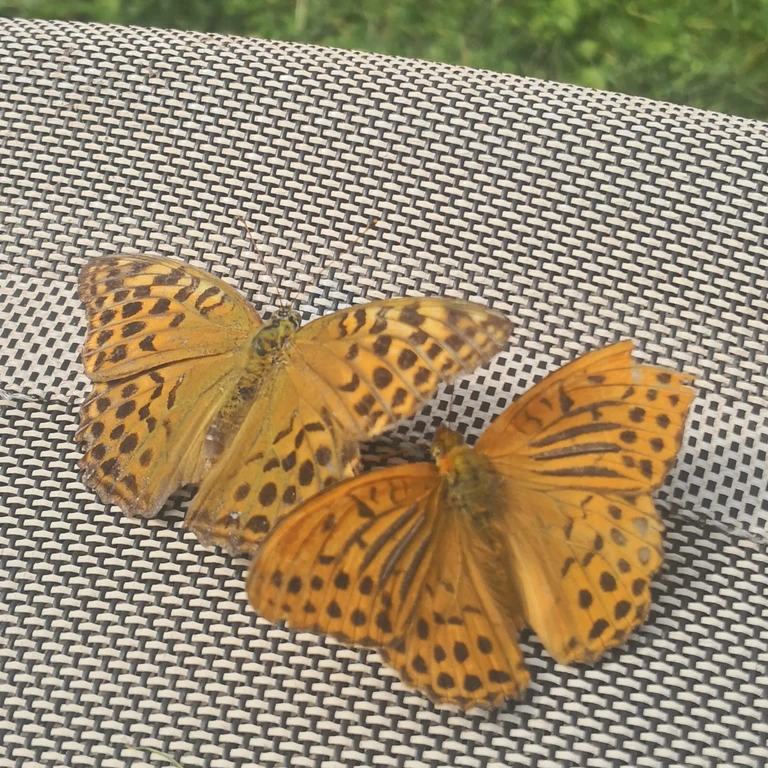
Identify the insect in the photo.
Argynnis paphia
